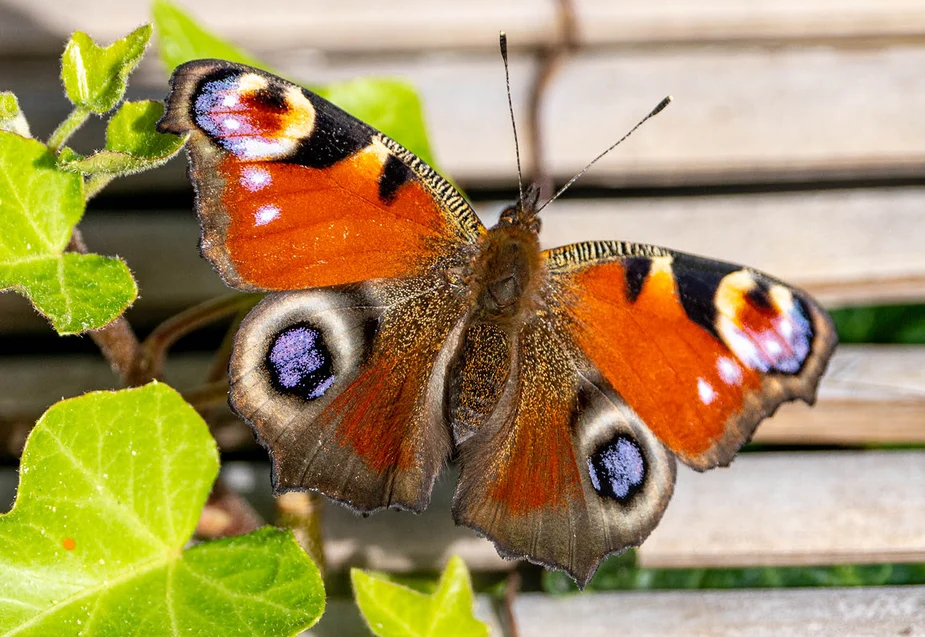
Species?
Aglais io
